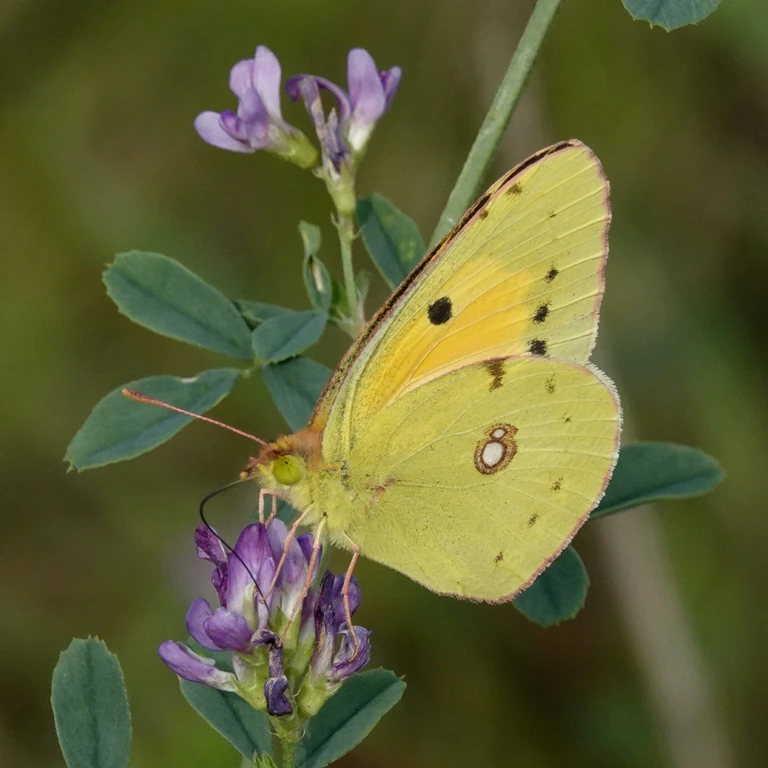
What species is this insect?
Colias croceus
